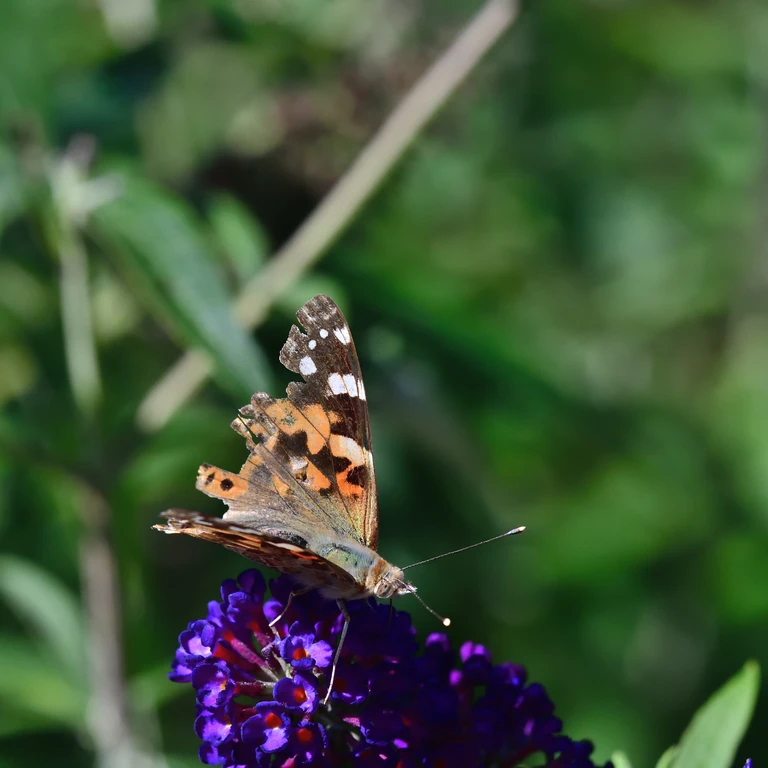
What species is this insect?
Vanessa cardui
